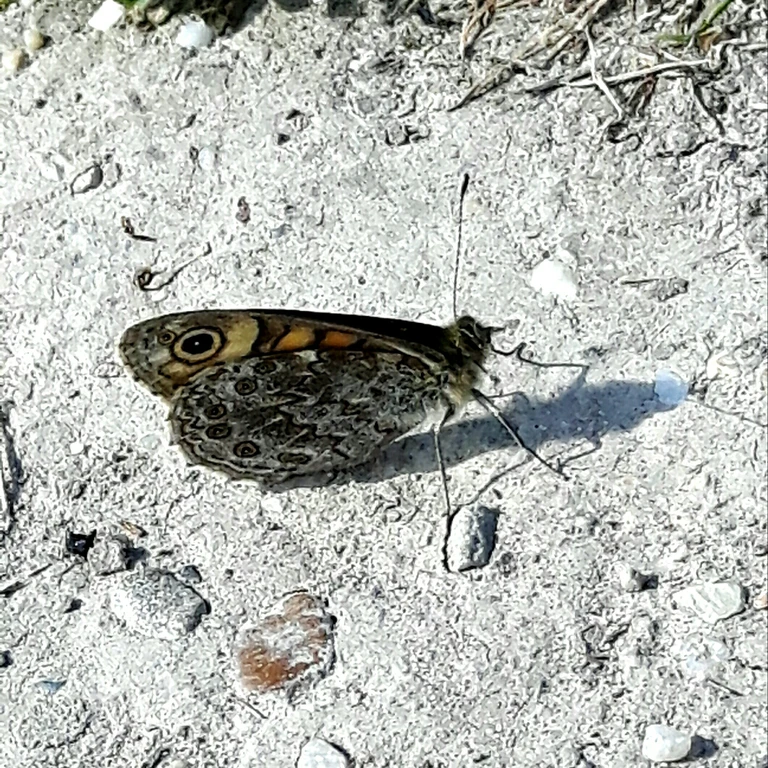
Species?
Lasiommata megera (also Pararge megera)
